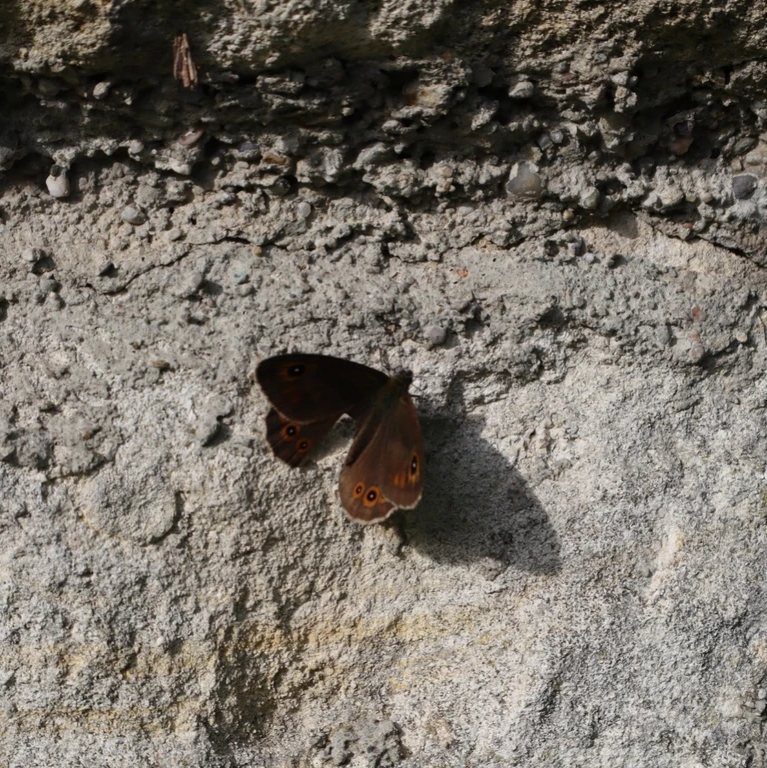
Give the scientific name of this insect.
Lasiommata maera (also Pararge maera)
